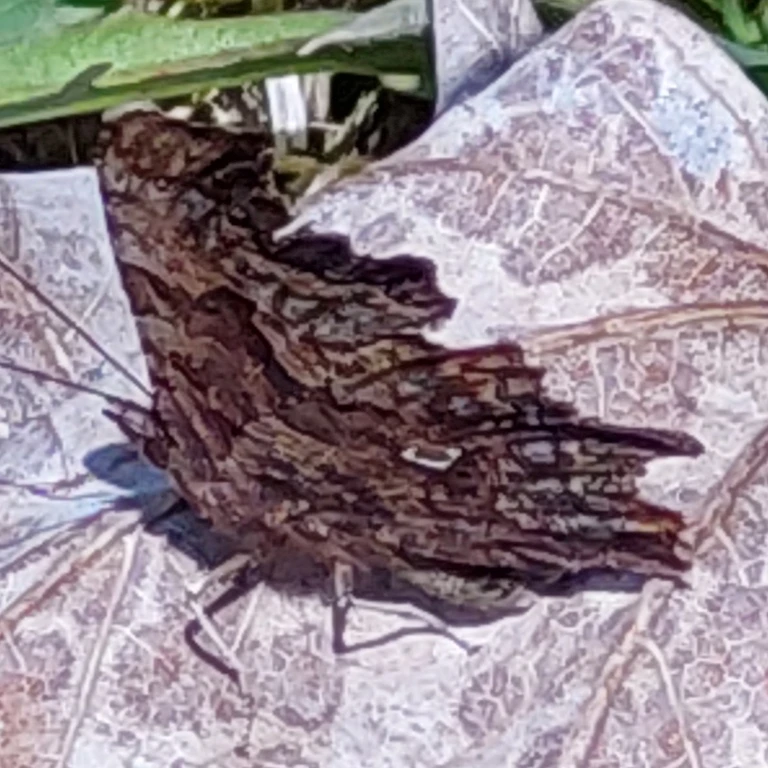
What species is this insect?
Polygonia c-album
